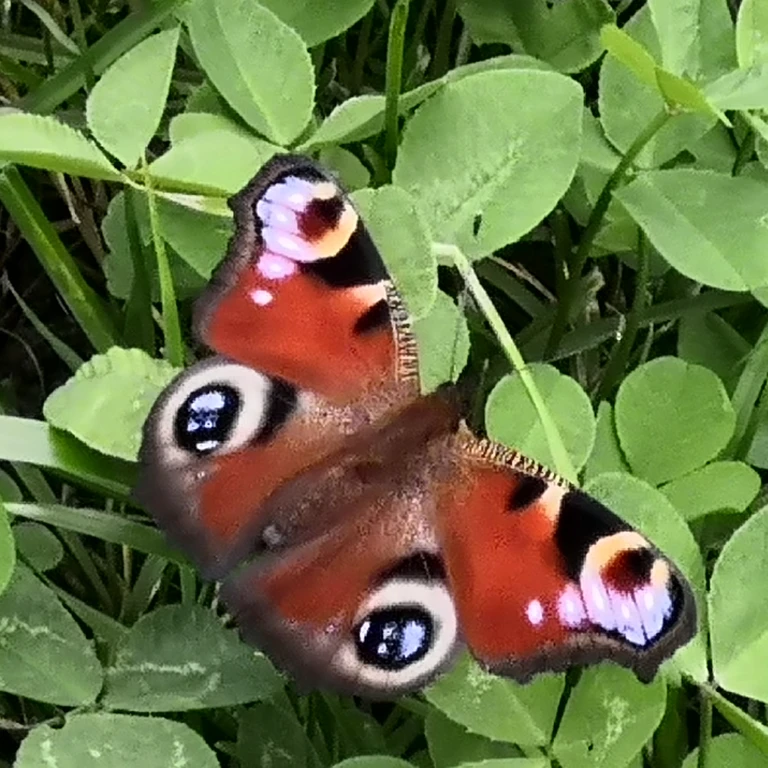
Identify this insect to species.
Aglais io
